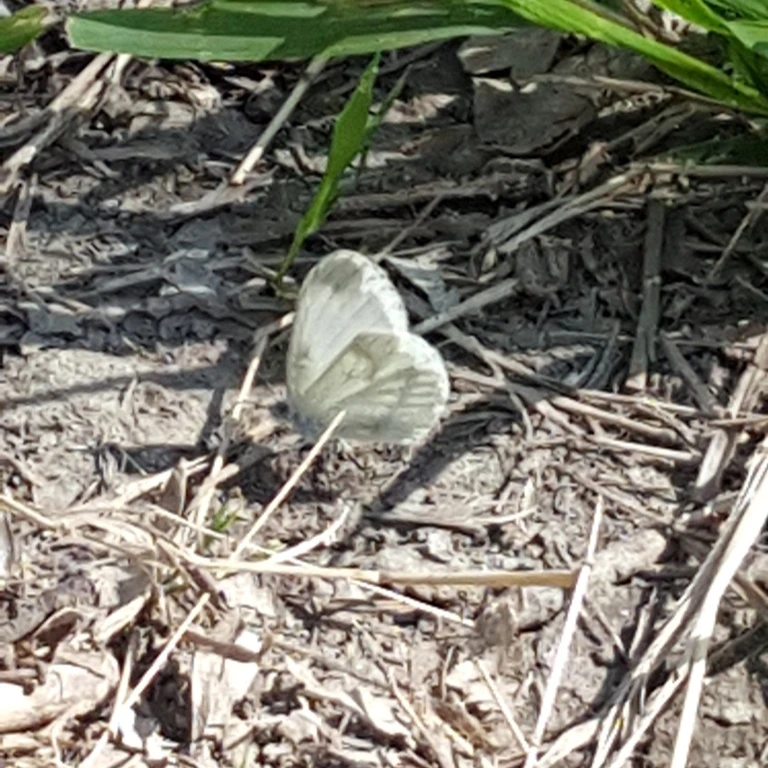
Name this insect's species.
Leptidea sinapis/juvernica
